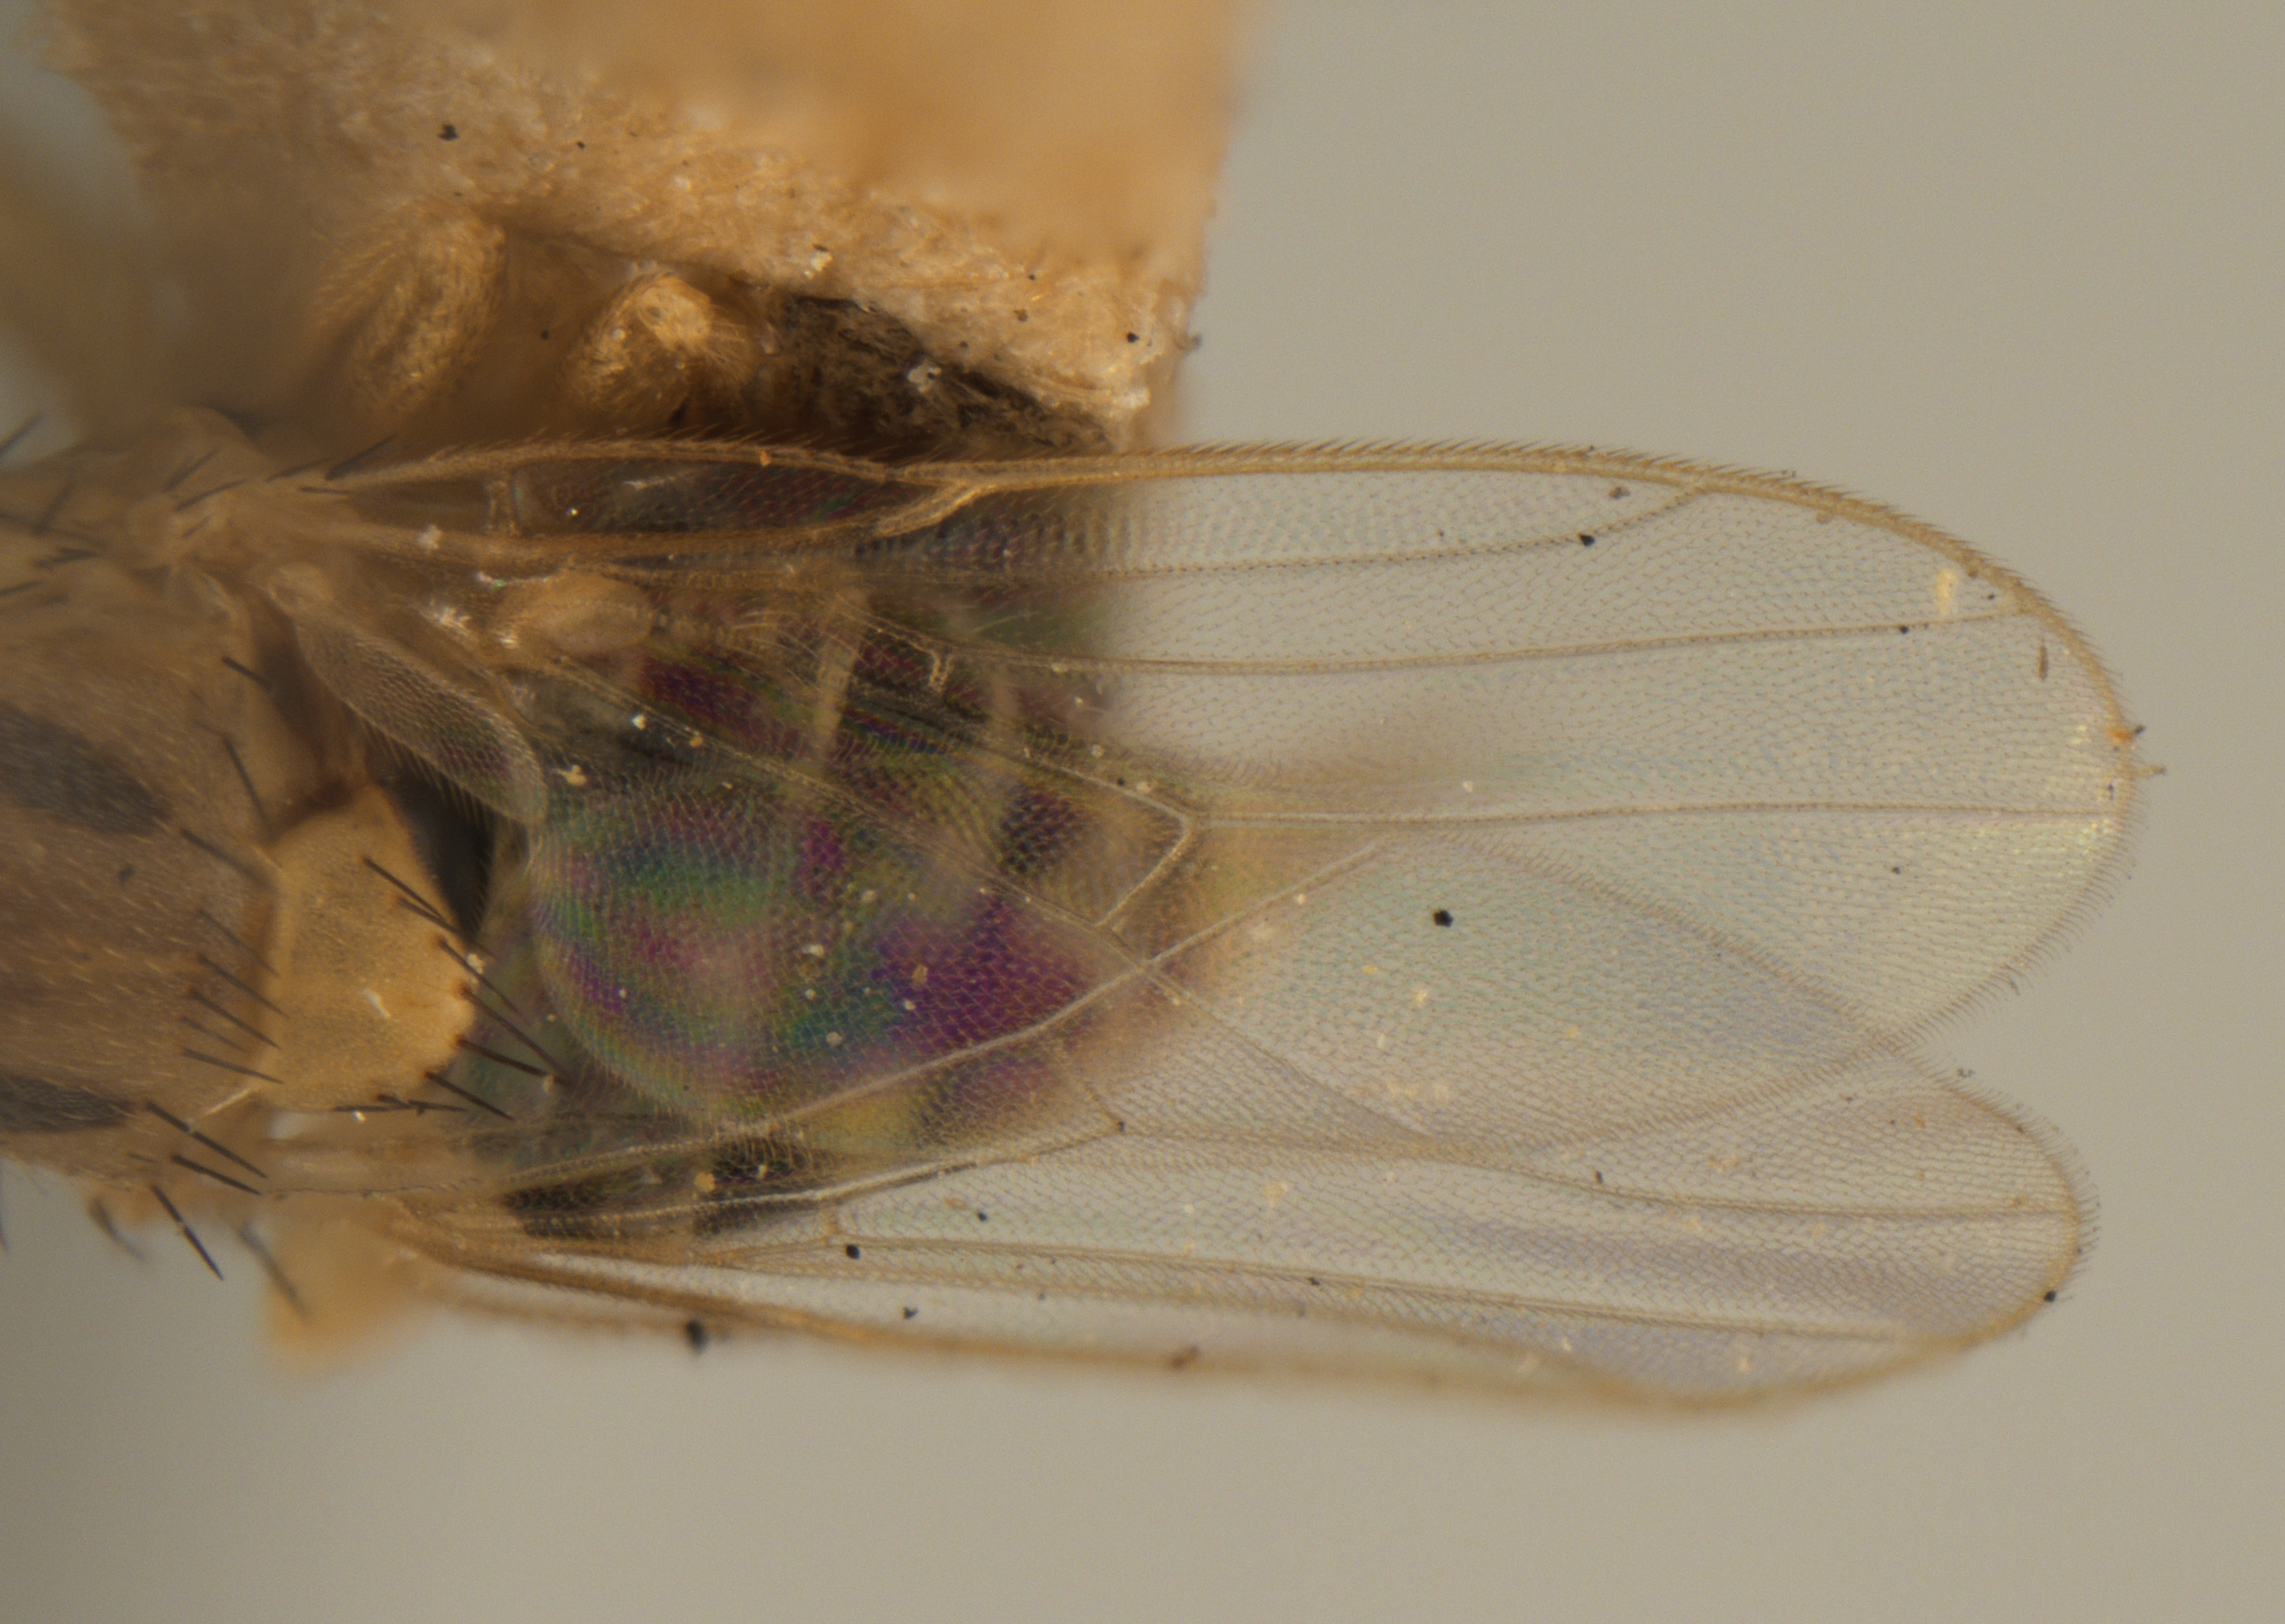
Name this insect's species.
Eugaurax floridensis
